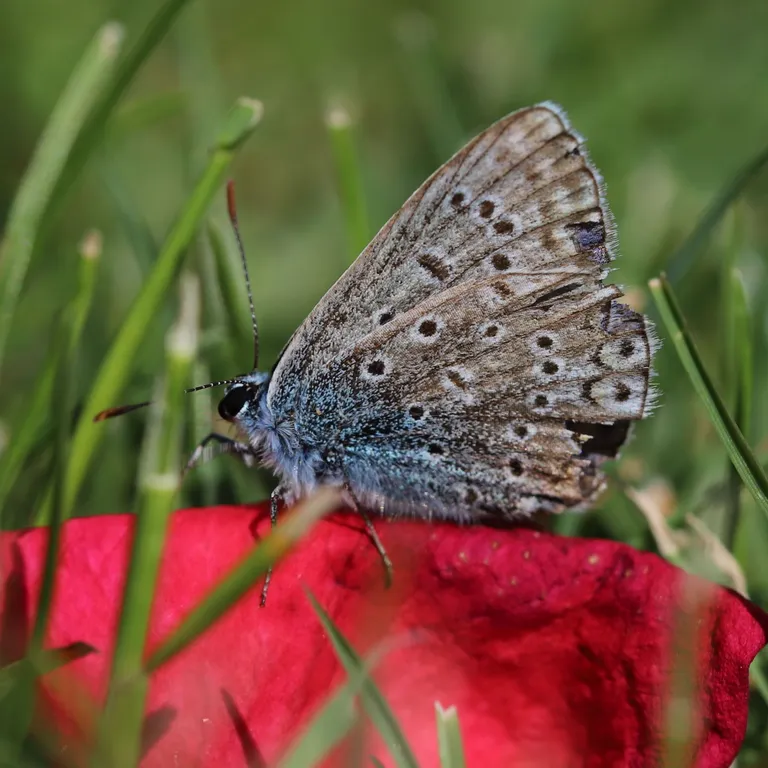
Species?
Polyommatus icarus
